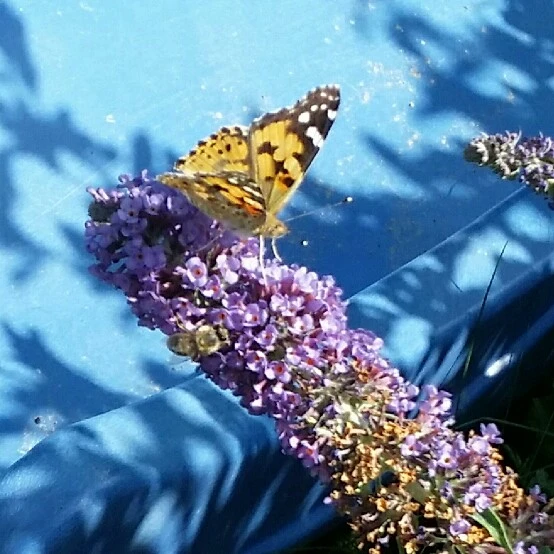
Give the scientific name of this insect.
Vanessa cardui
